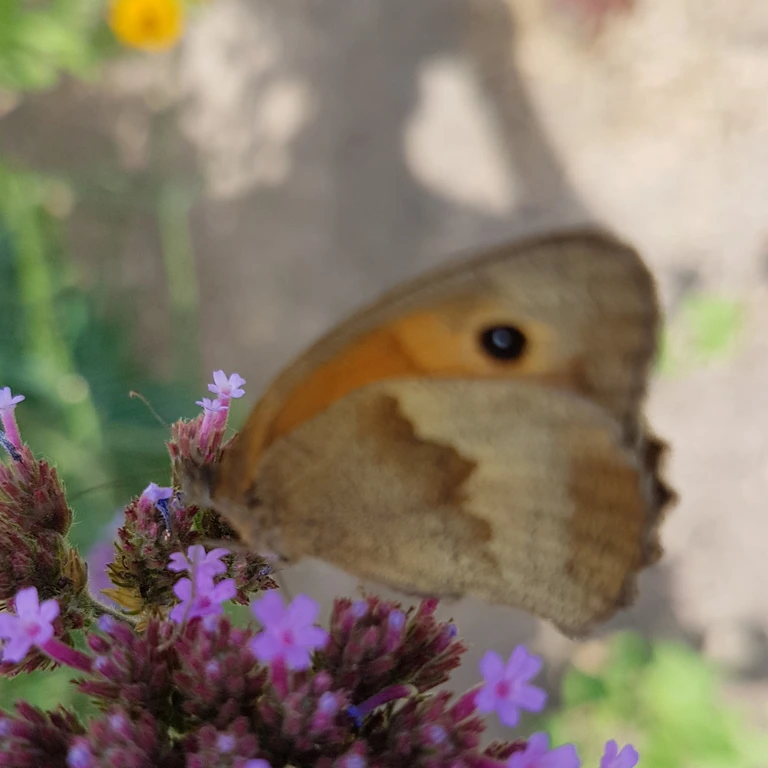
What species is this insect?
Maniola jurtina
